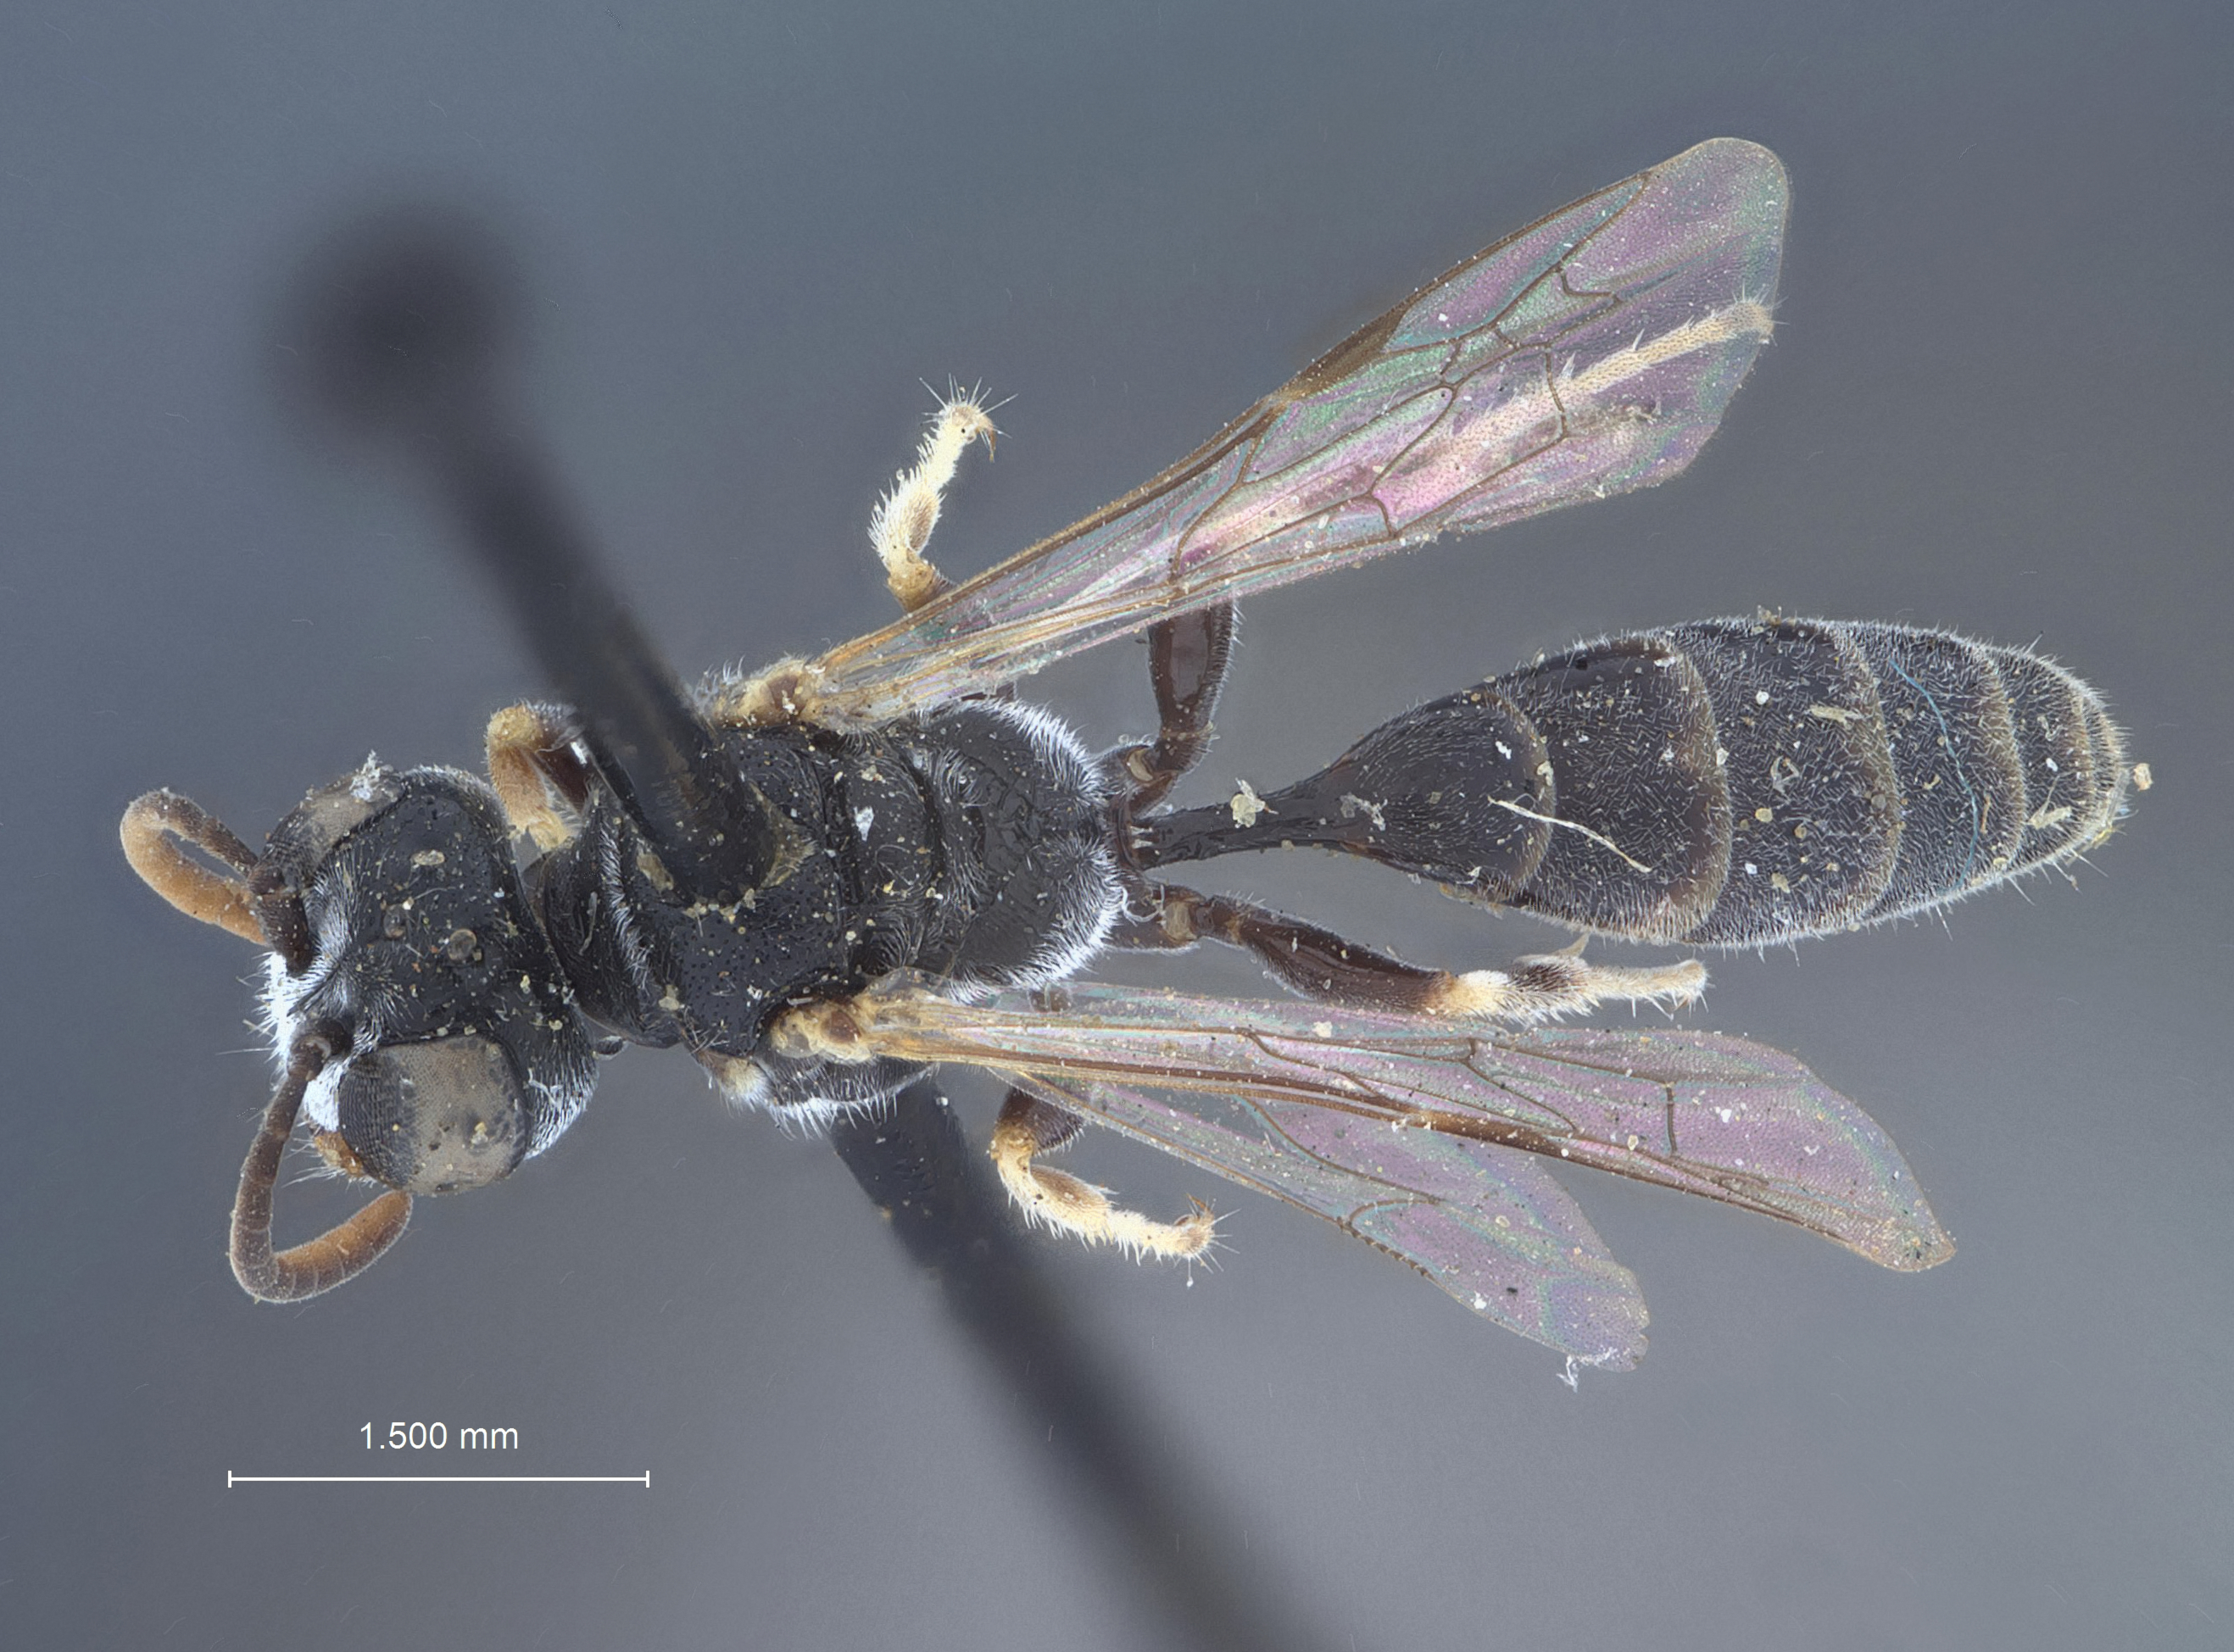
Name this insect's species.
Psenia albifacies
